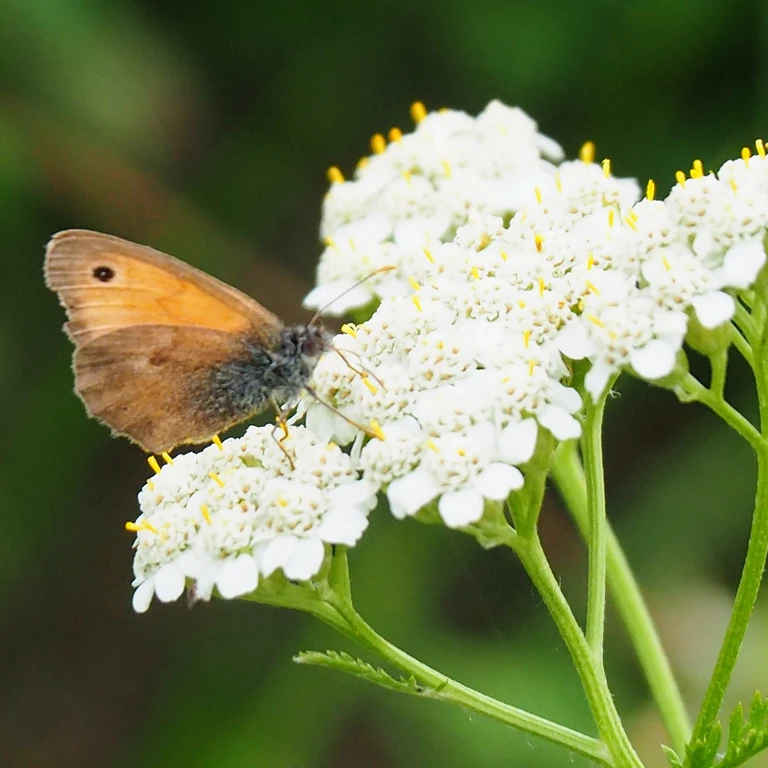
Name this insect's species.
Coenonympha pamphilus
